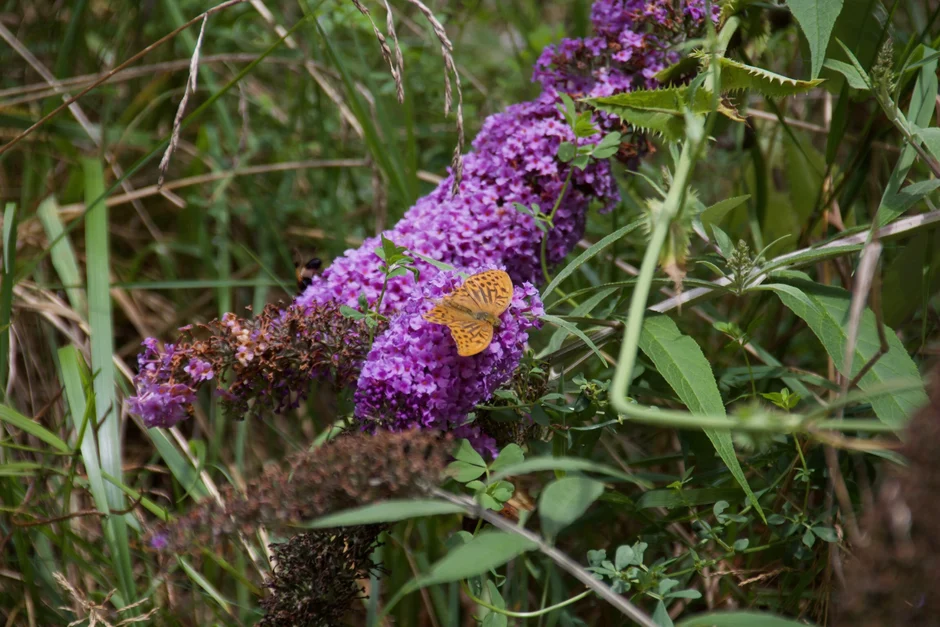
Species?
Argynnis paphia
